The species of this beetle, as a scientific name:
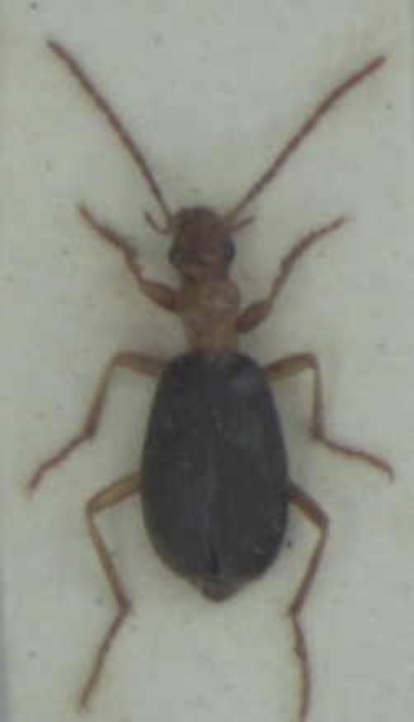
Brachinus crepitans
